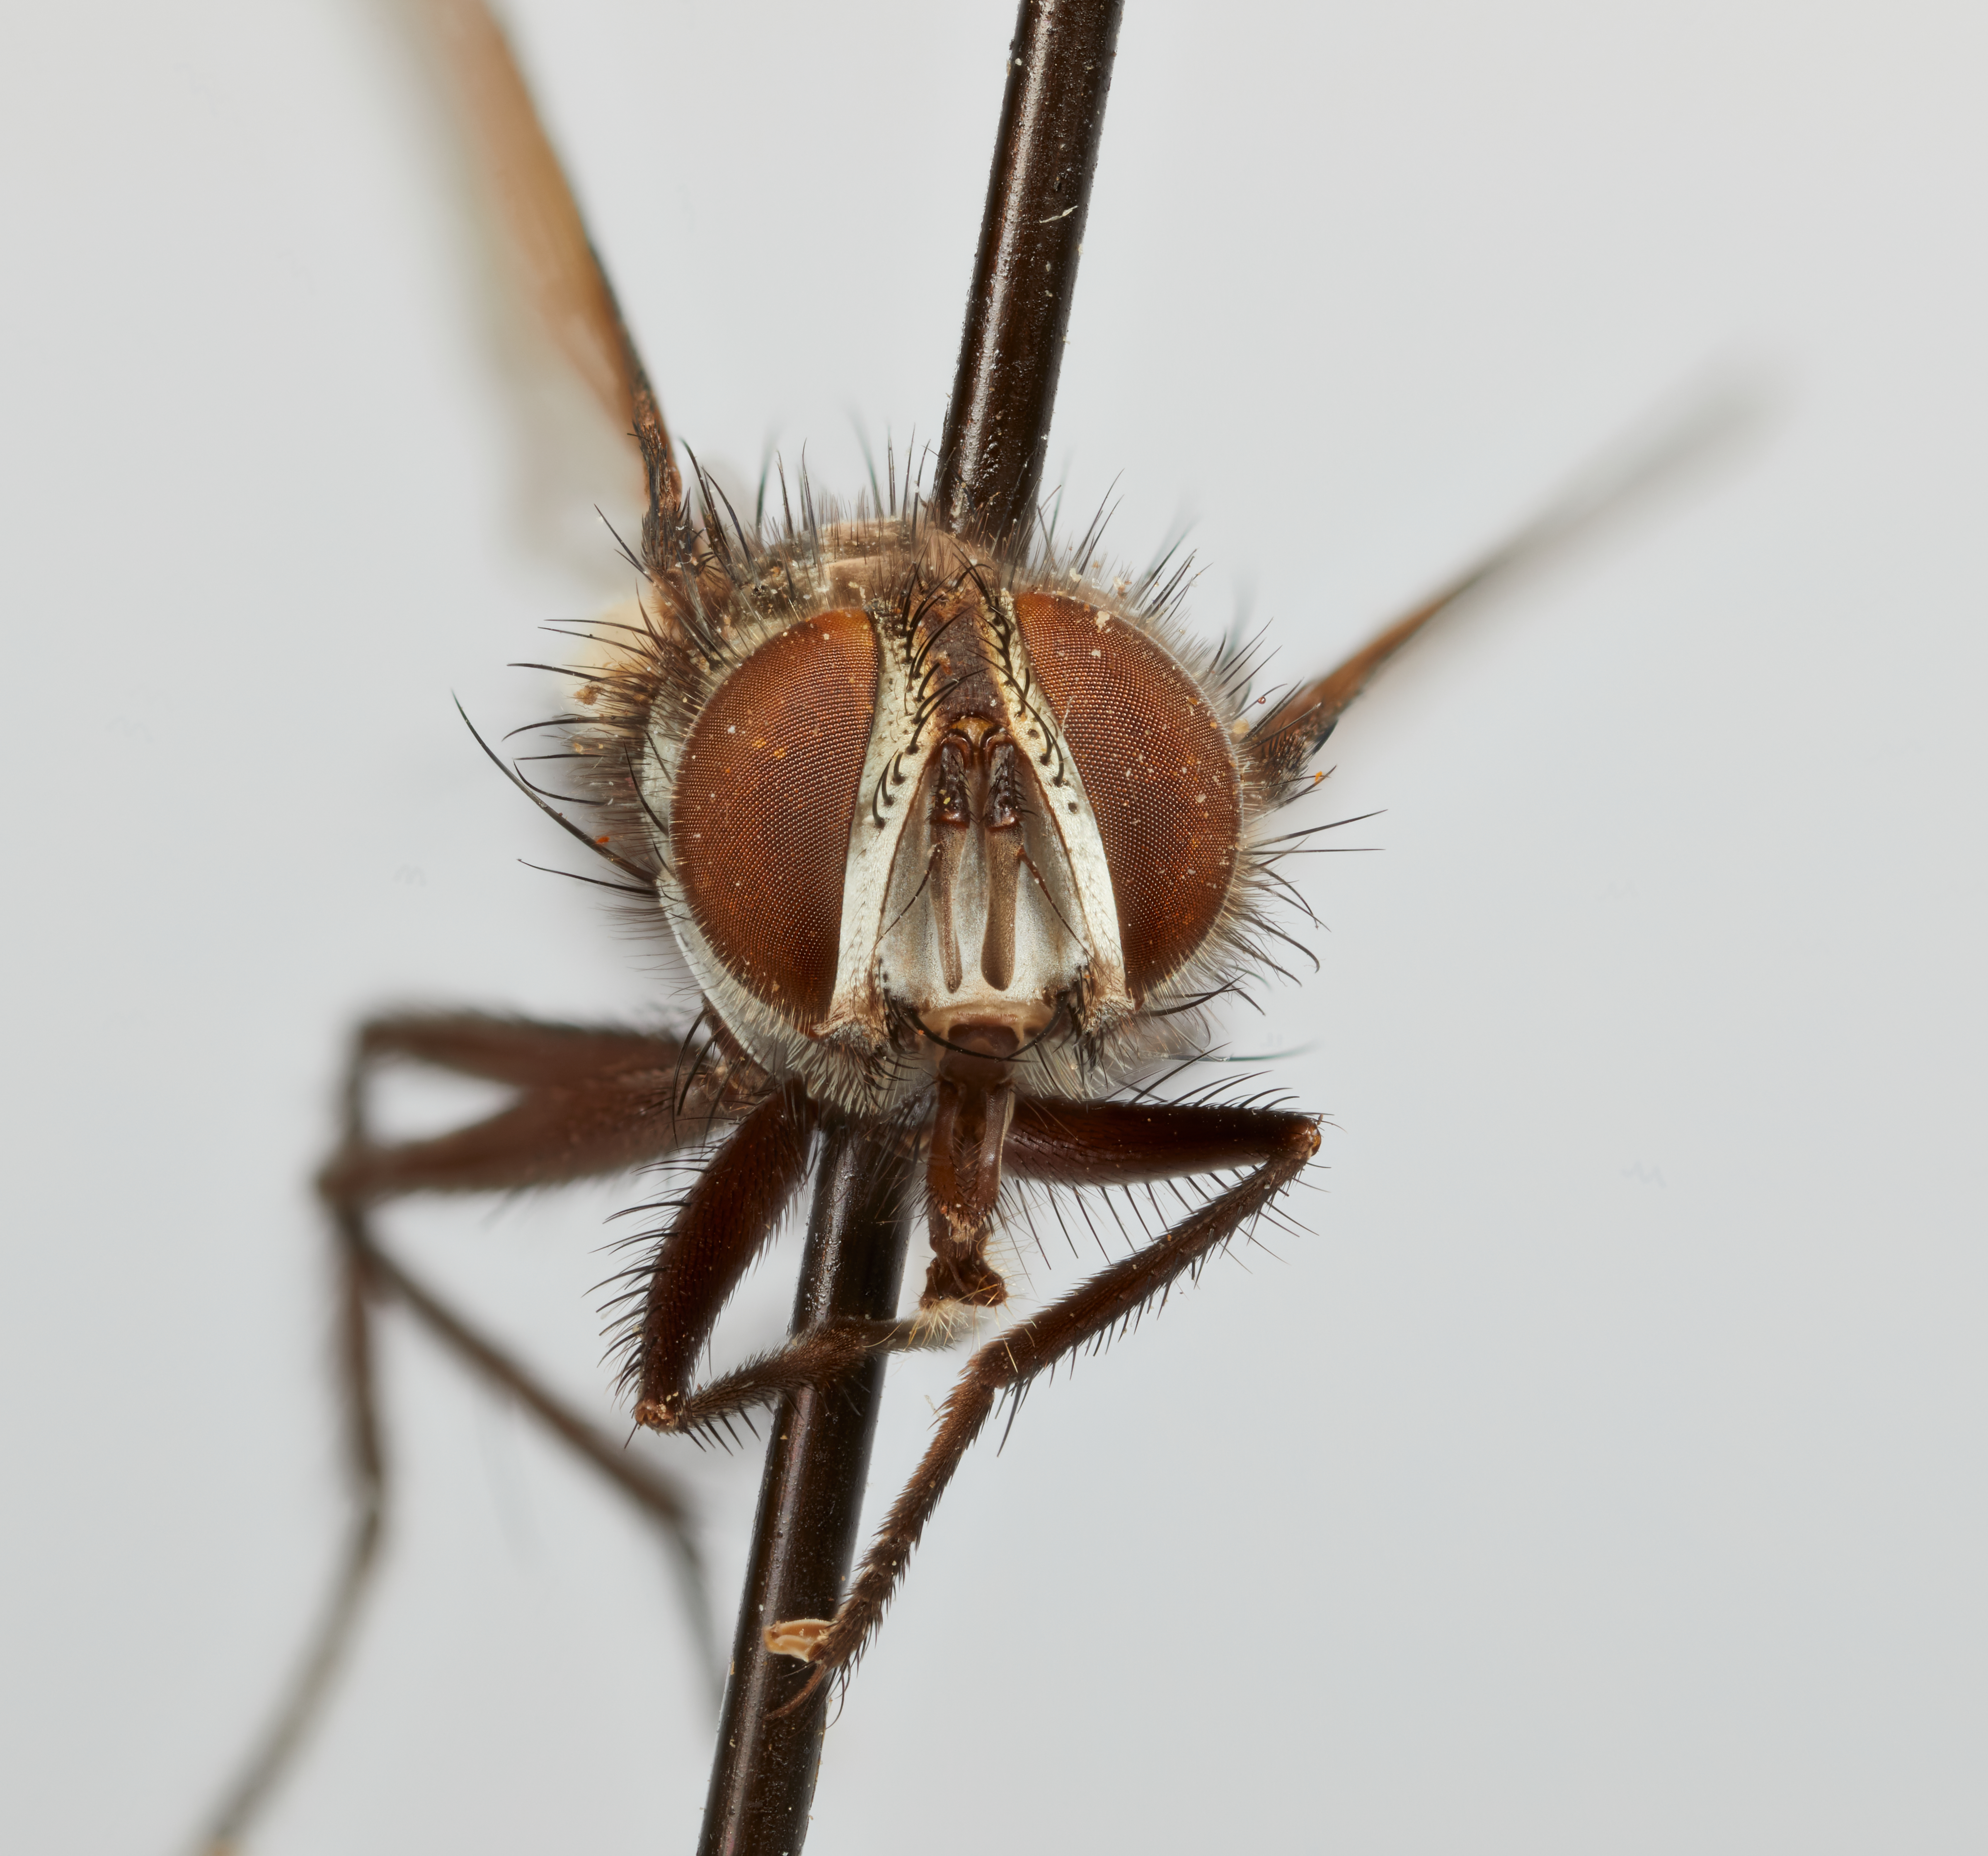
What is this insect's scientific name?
Okea peruviana
